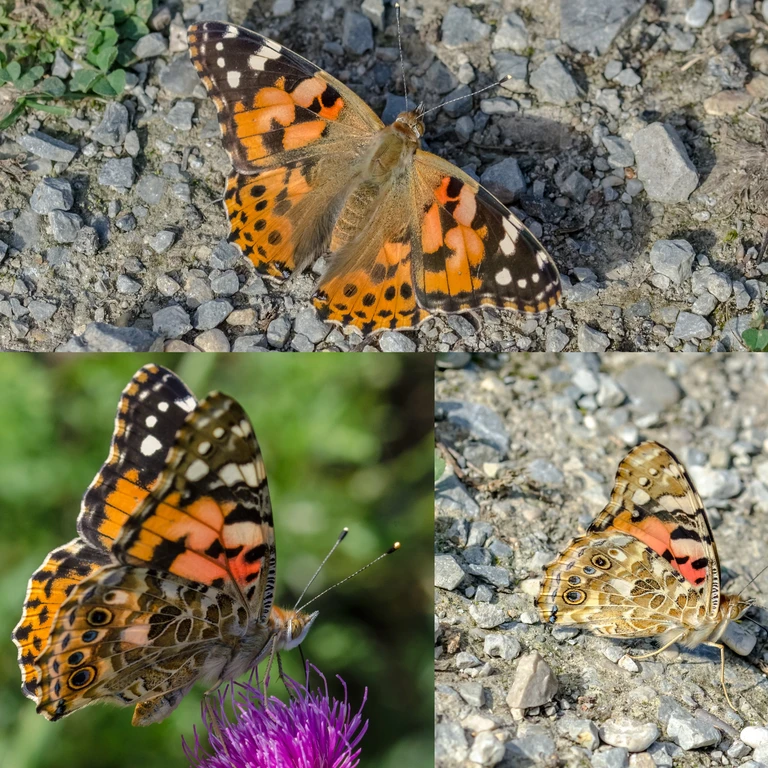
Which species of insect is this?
Vanessa cardui
